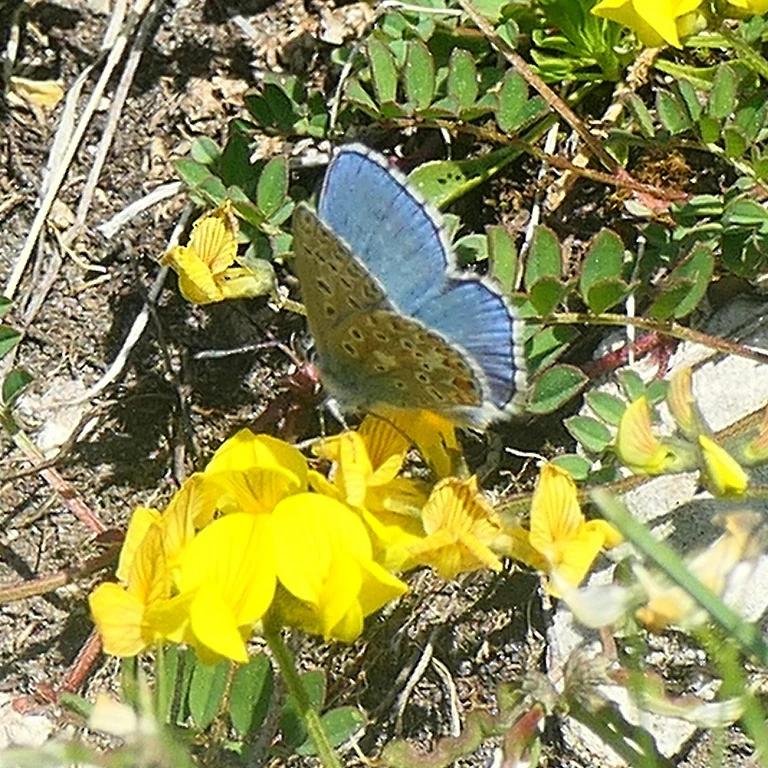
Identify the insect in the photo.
Lysandra bellargus
